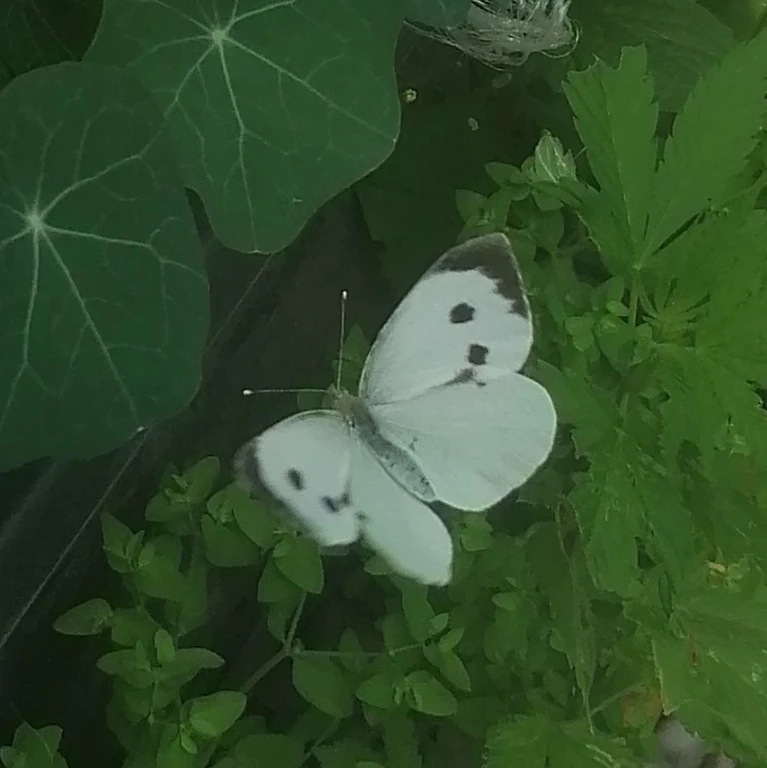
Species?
Pieris brassicae
